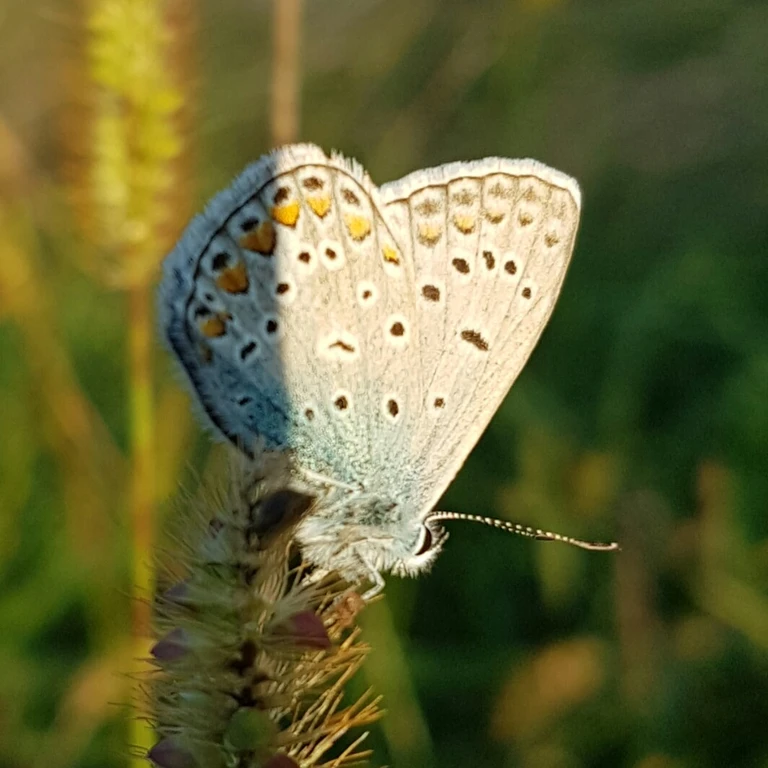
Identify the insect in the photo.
Polyommatus icarus
